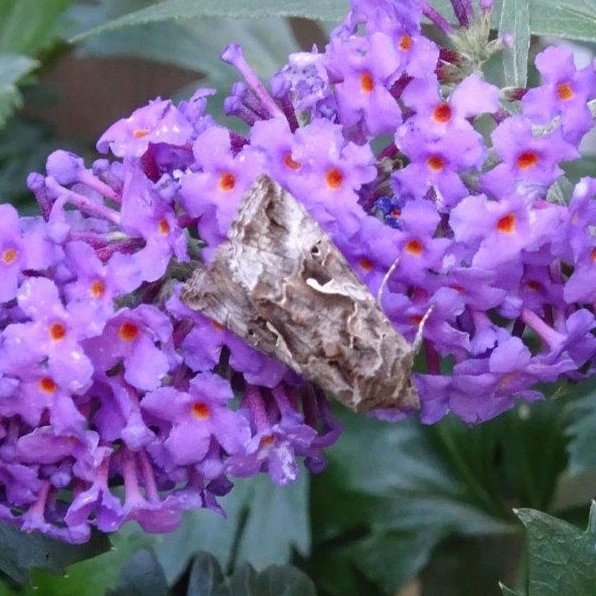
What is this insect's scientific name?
Autographa gamma
